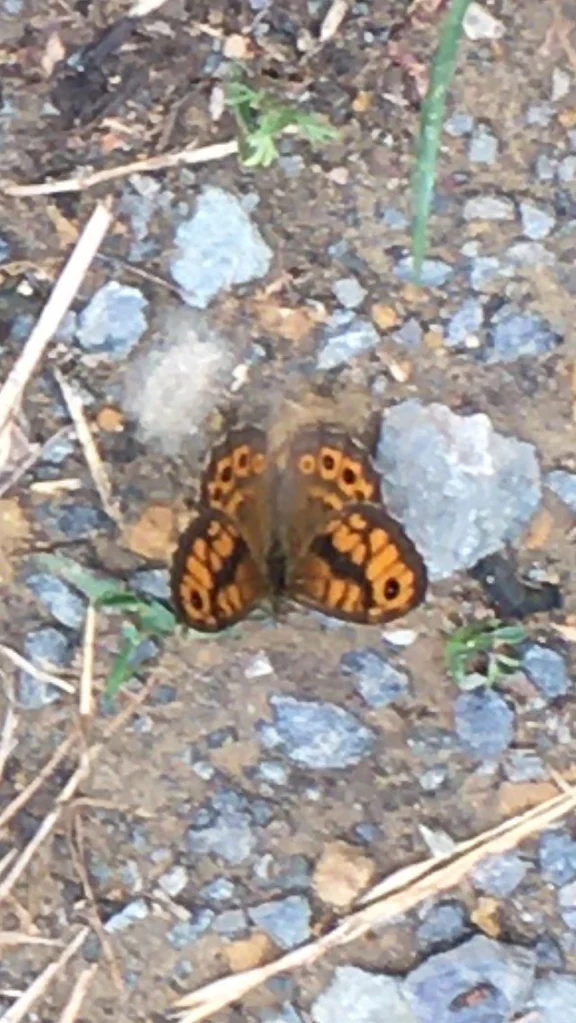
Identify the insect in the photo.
Lasiommata megera (also Pararge megera)
